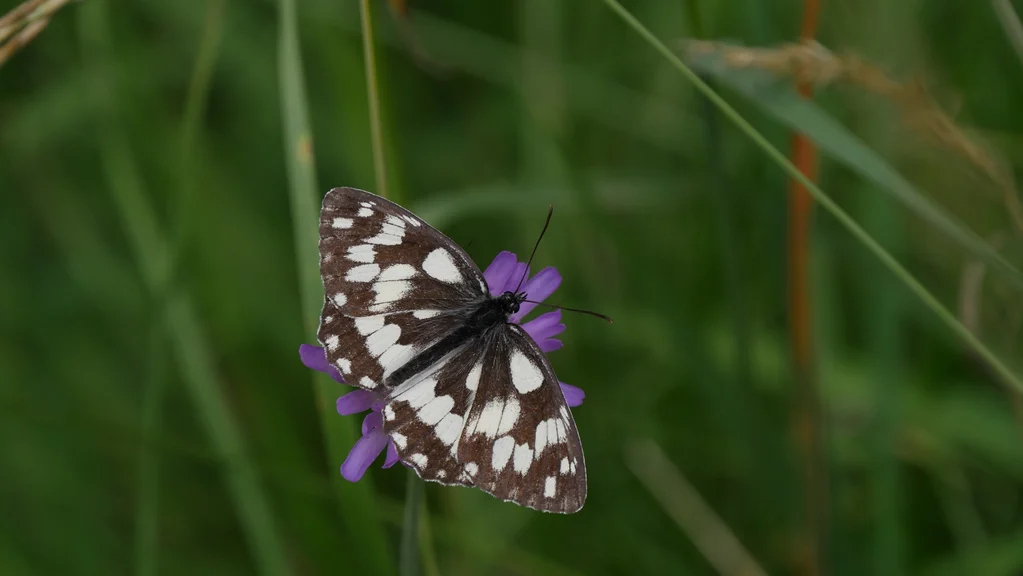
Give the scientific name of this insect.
Melanargia galathea
